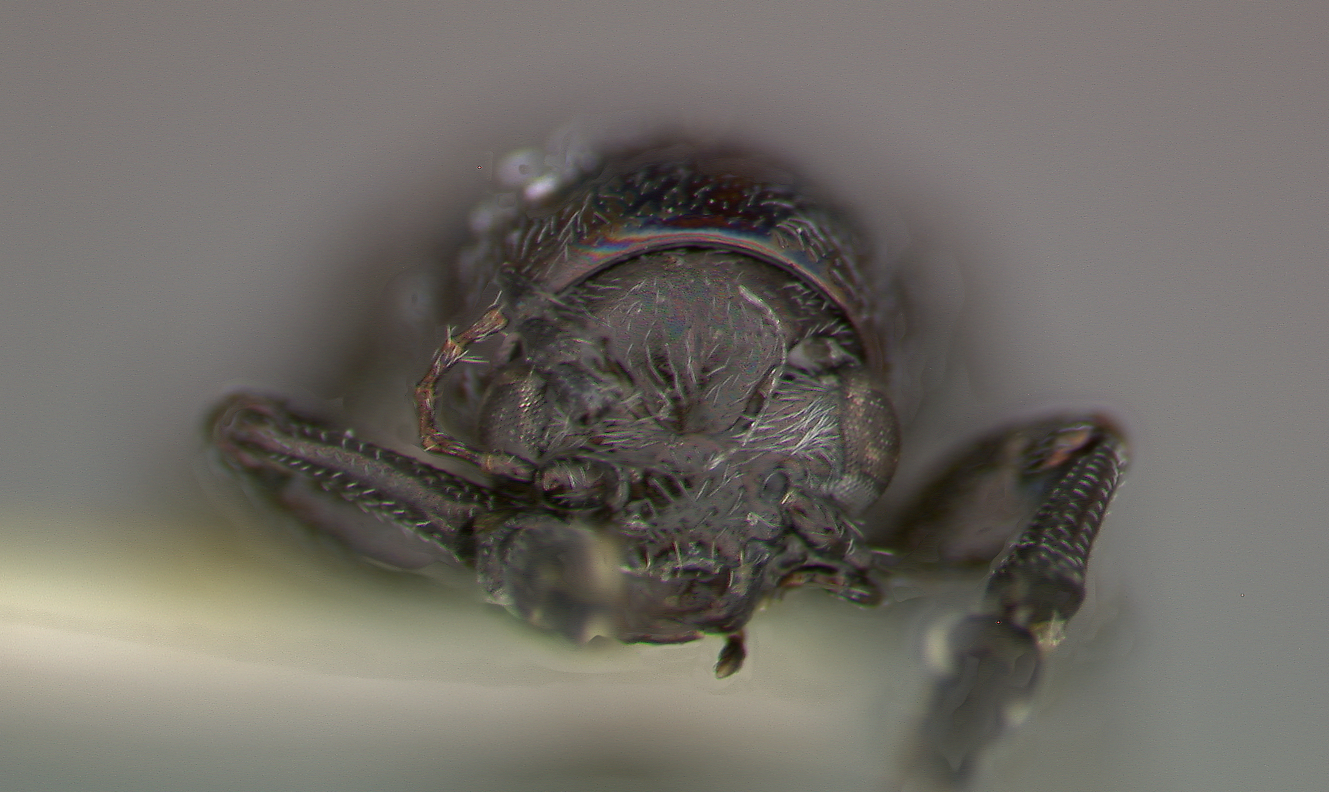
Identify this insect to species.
Graphops exilis
